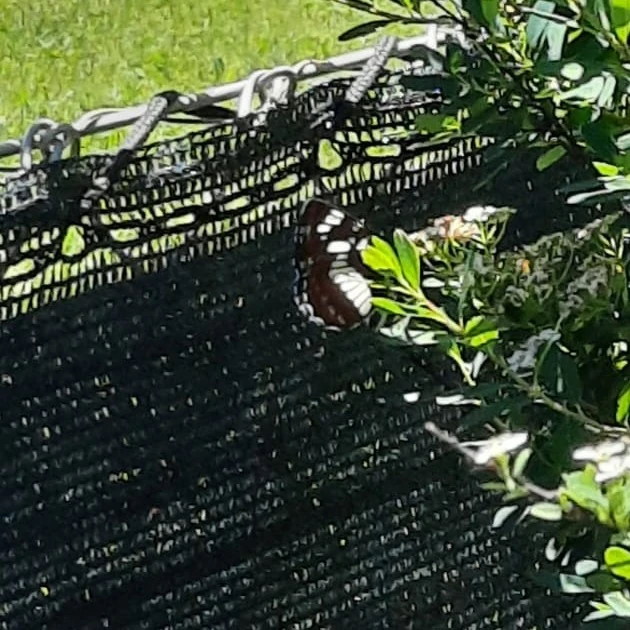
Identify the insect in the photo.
Neptis rivularis
